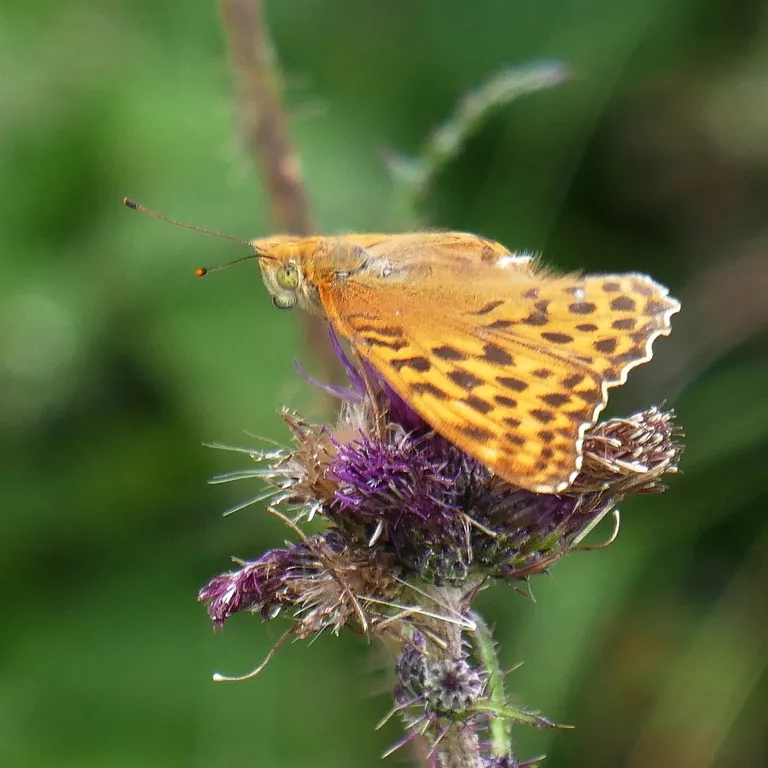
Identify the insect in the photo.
Argynnis paphia
